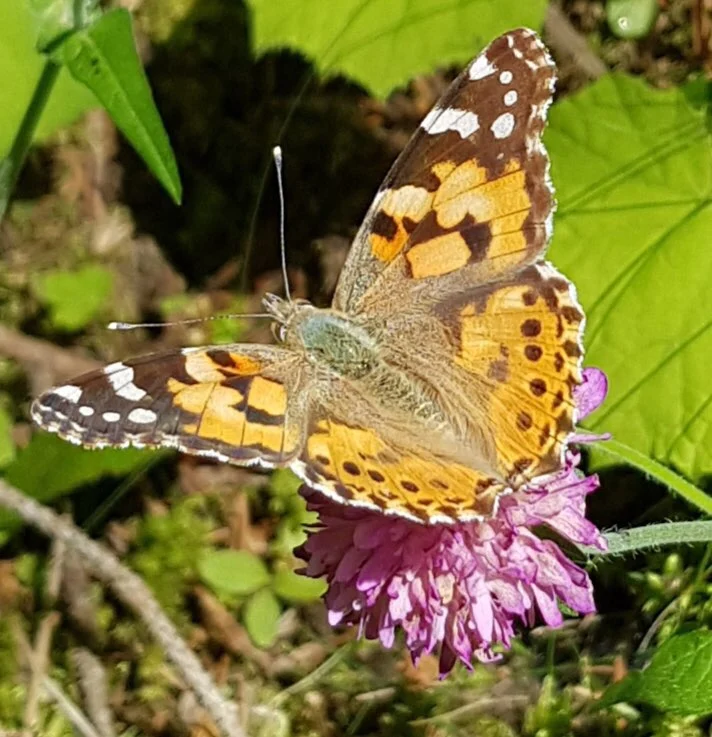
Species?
Vanessa cardui
